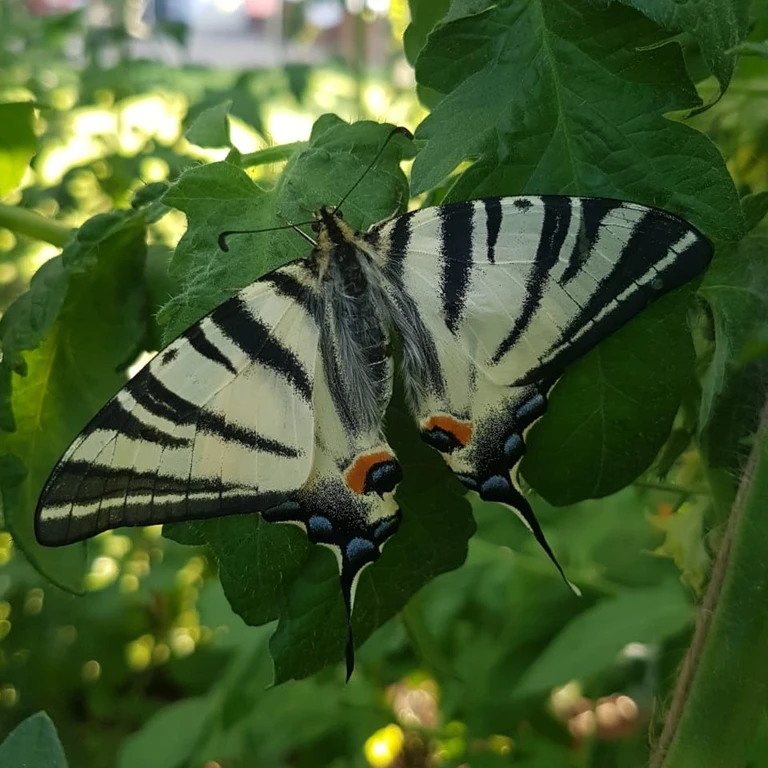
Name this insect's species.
Iphiclides podalirius
